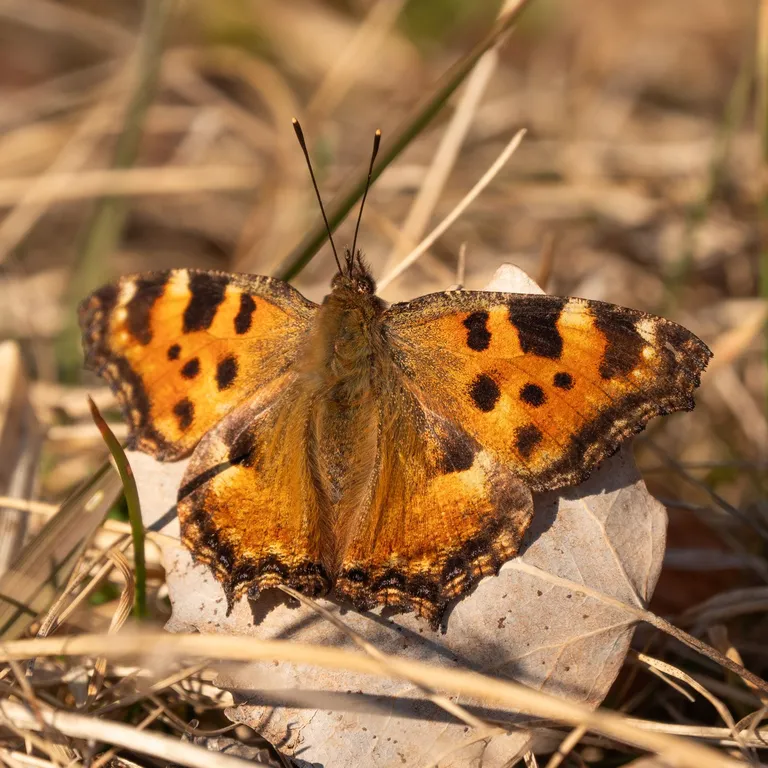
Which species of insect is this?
Nymphalis polychloros
